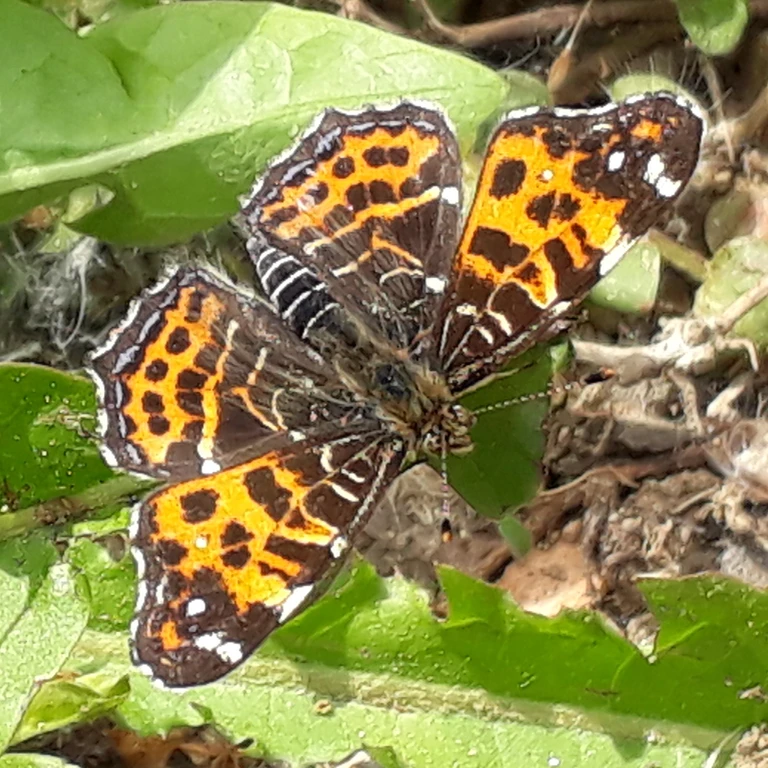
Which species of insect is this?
Araschnia levana
